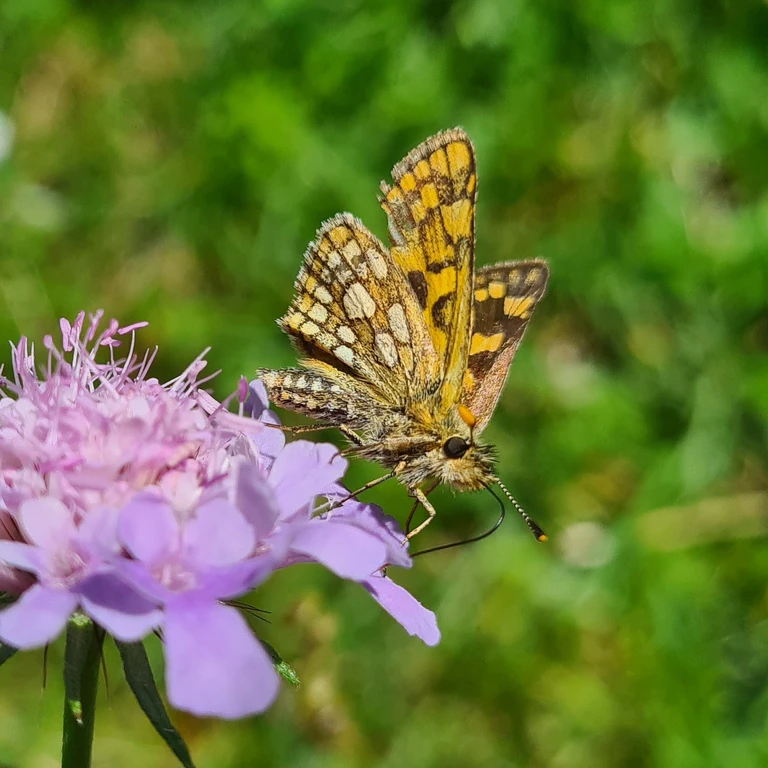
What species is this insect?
Carterocephalus palaemon
